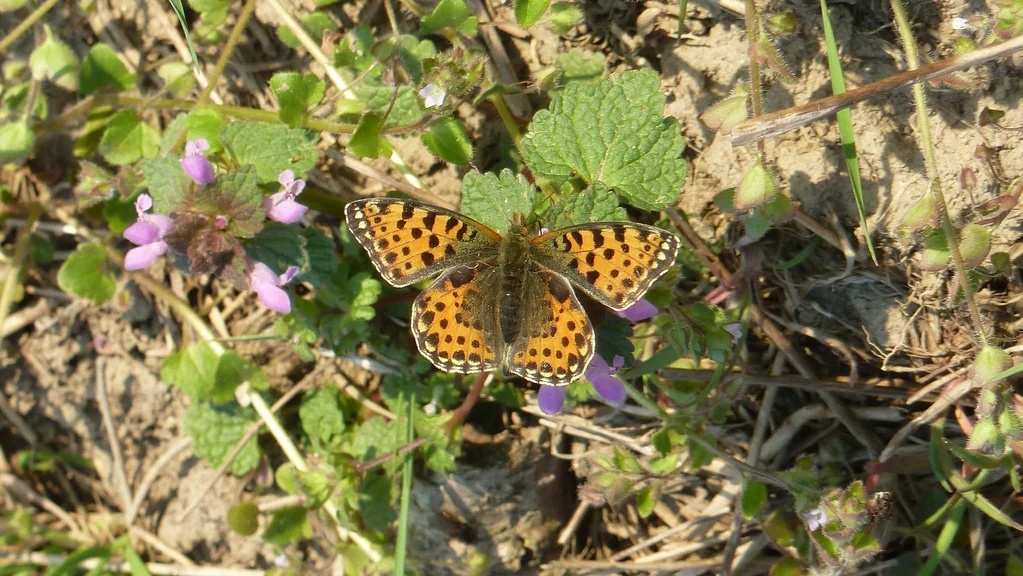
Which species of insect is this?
Issoria lathonia
